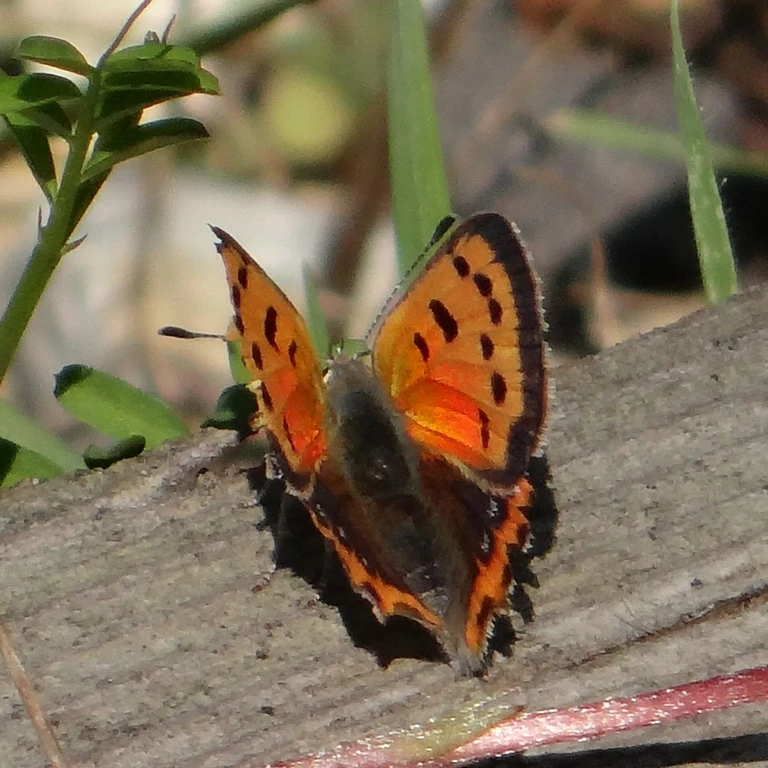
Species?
Lycaena phlaeas
